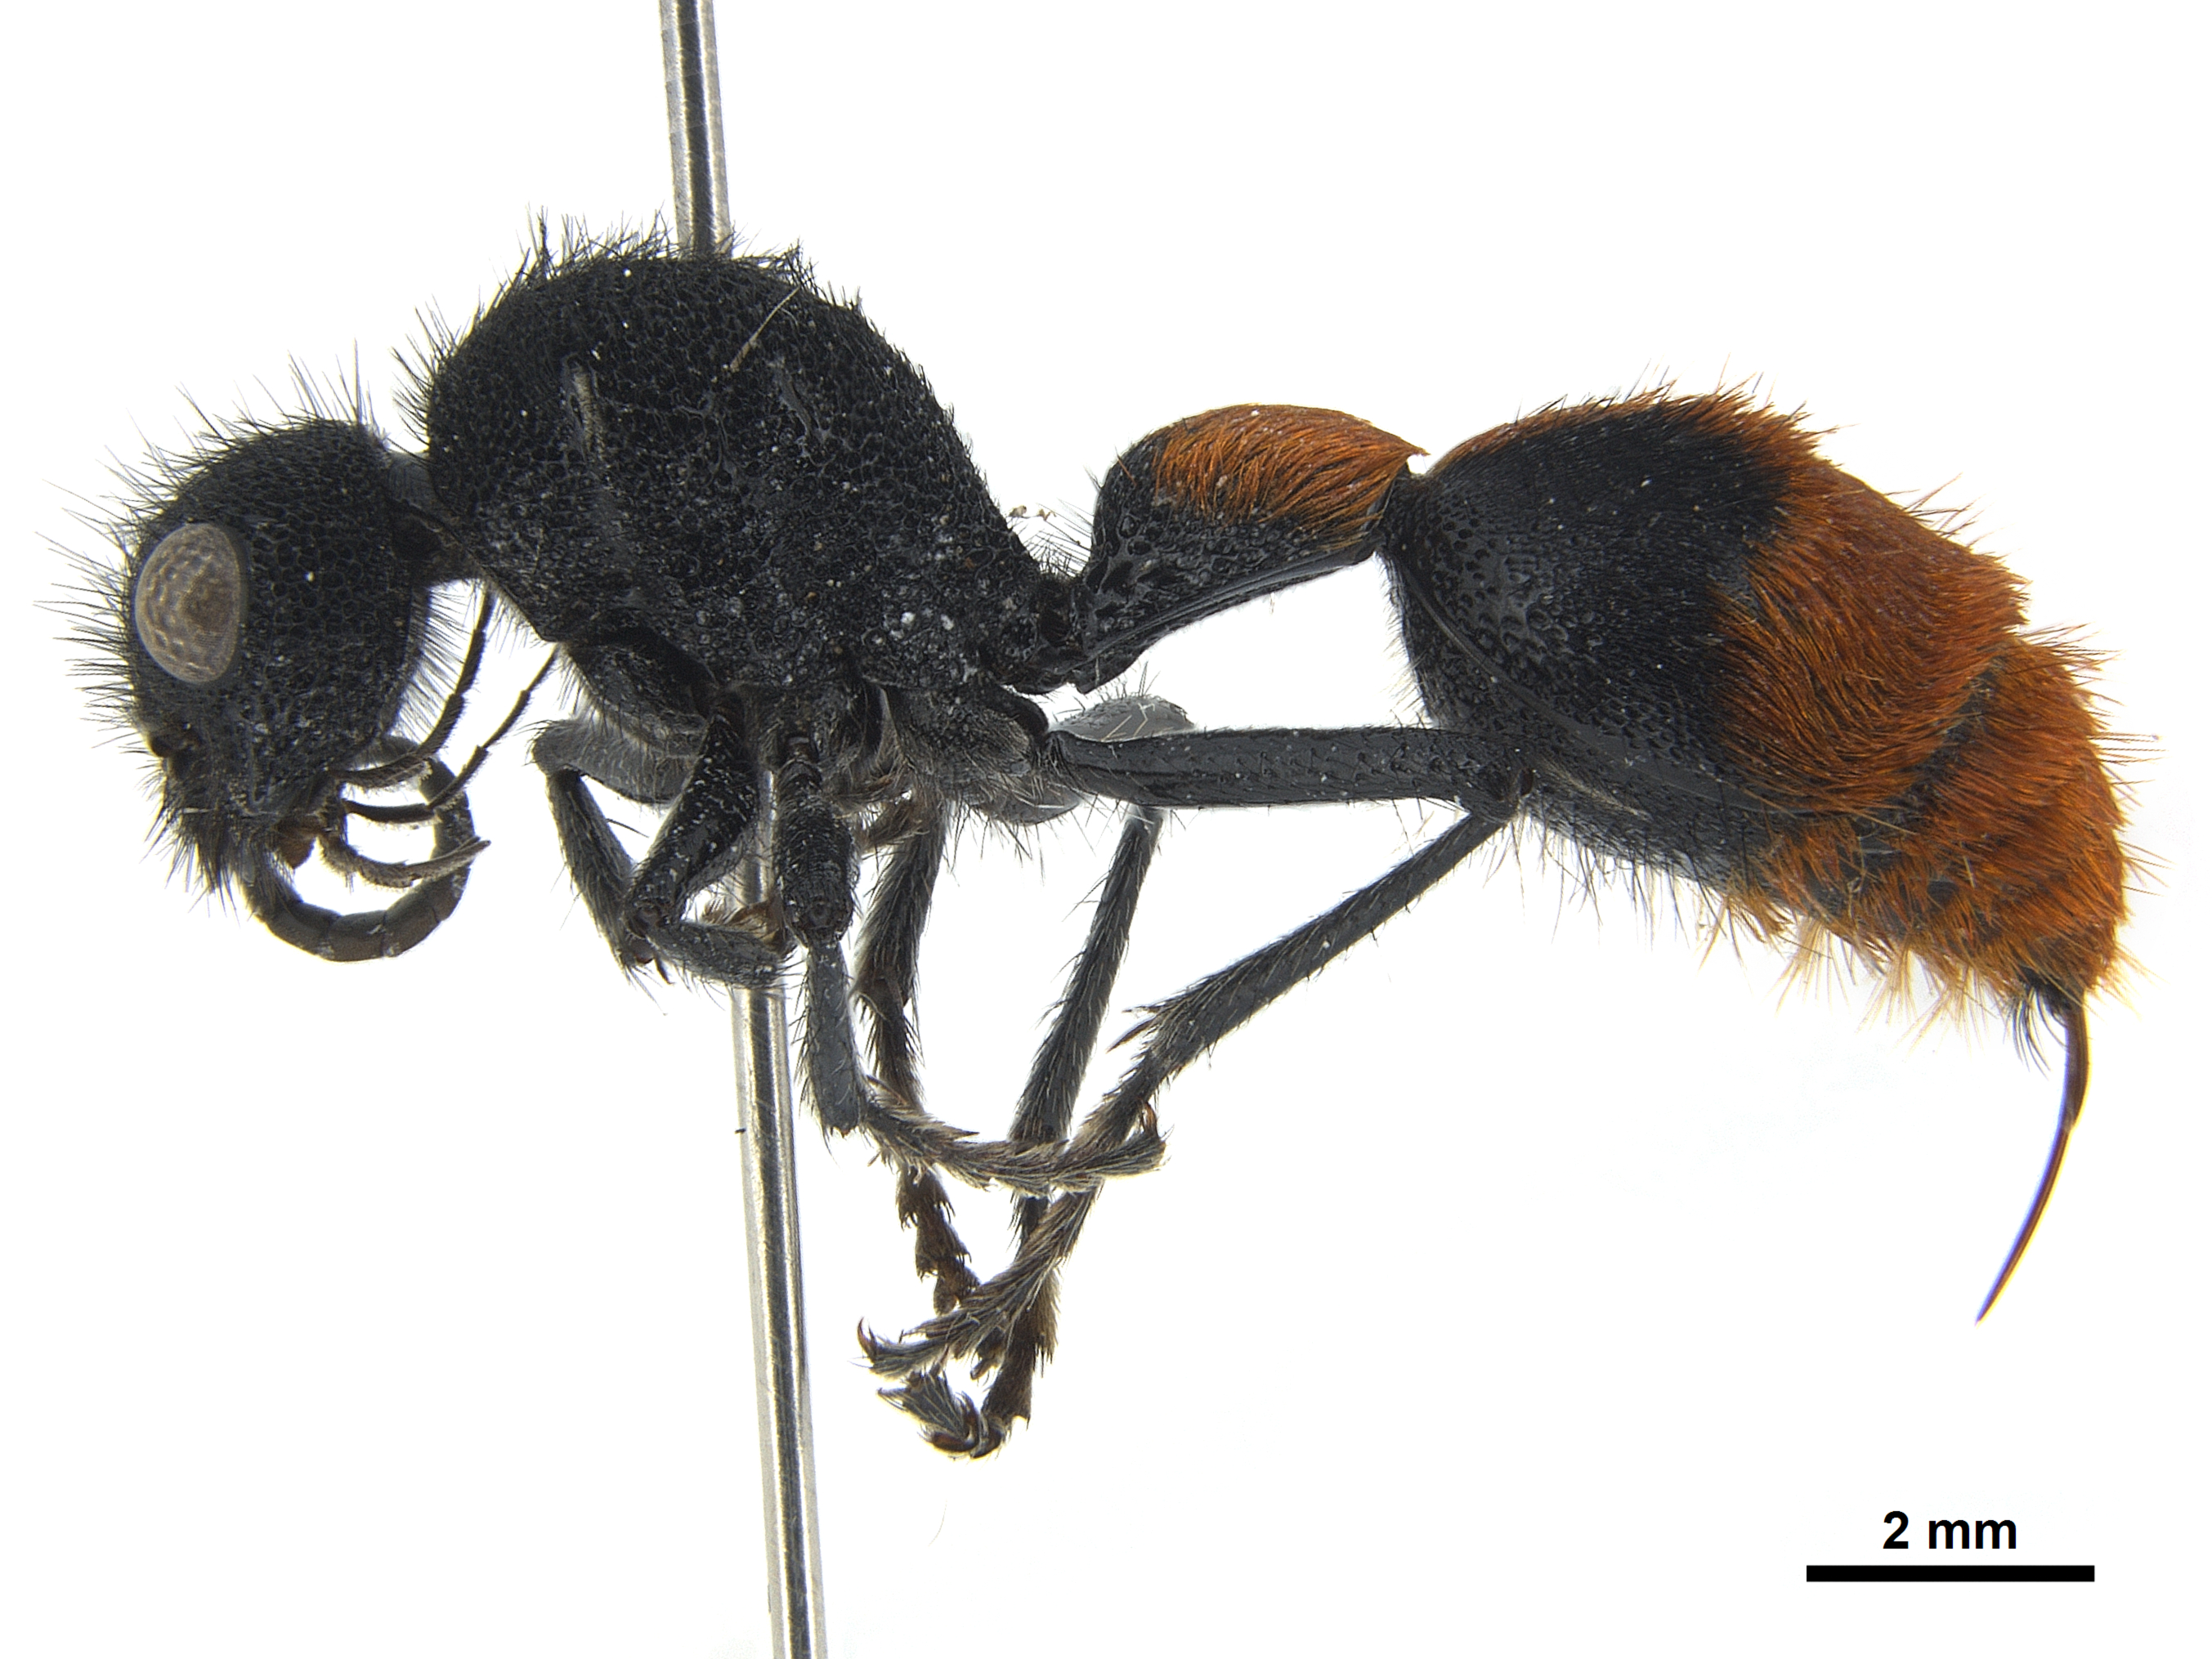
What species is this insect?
Stenomutilla splendida
